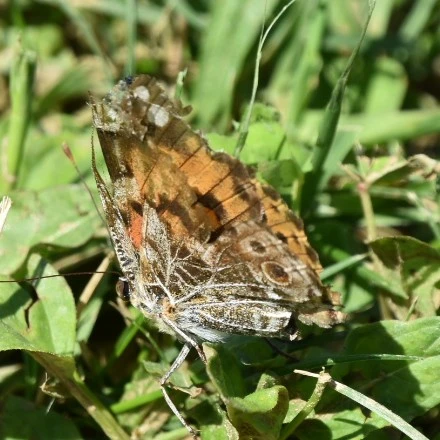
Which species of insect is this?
Vanessa cardui
